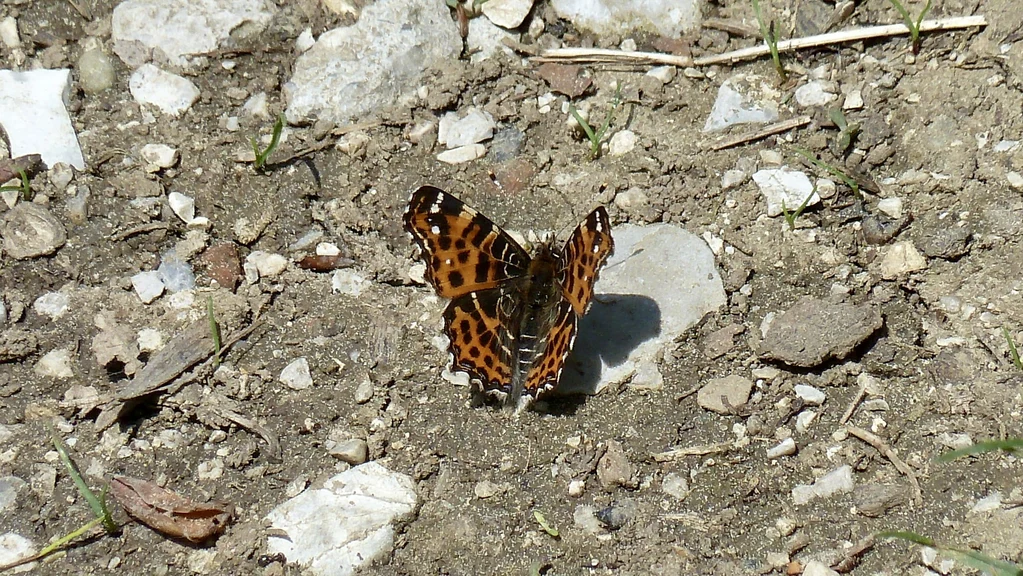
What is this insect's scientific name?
Araschnia levana
